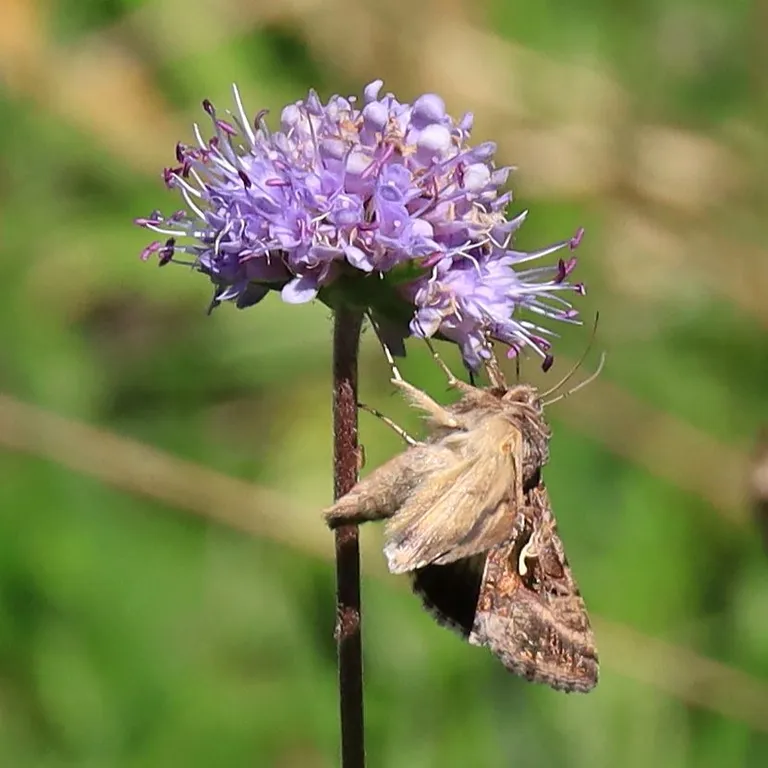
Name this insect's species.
Autographa gamma
